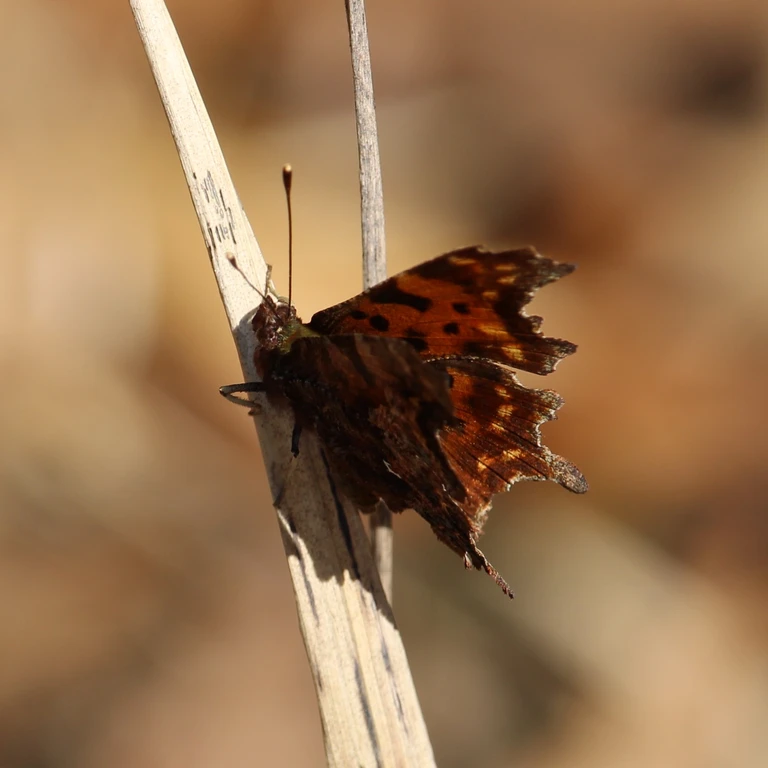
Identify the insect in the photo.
Polygonia c-album
